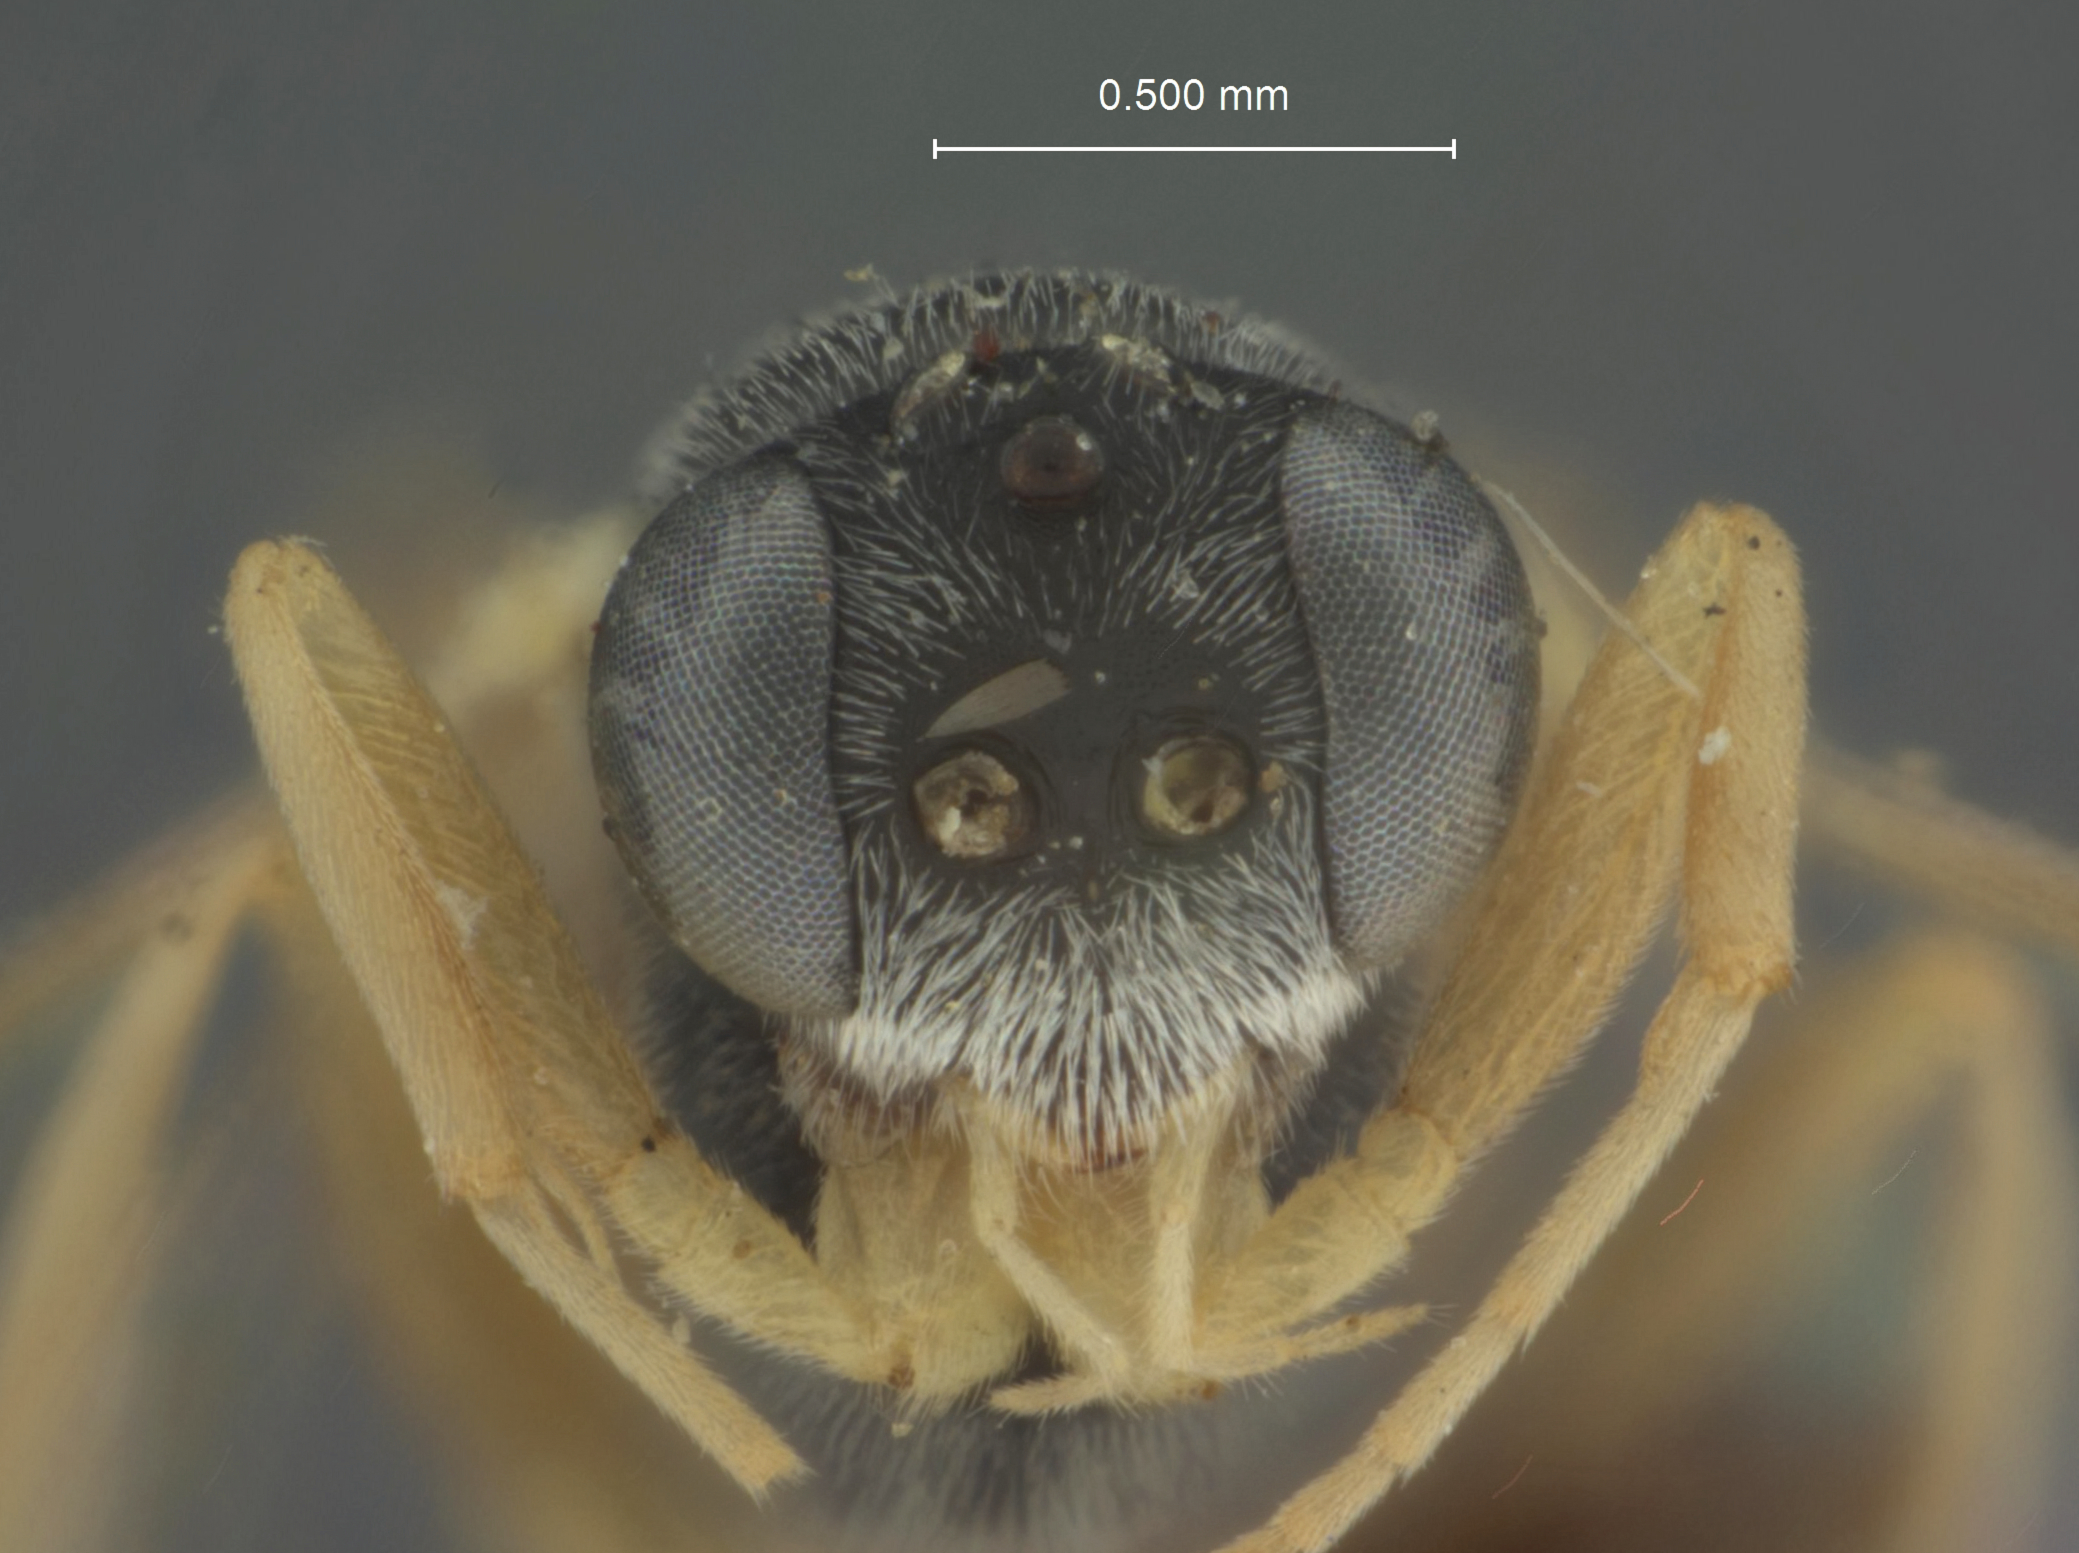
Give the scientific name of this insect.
Limneria solenobiae
